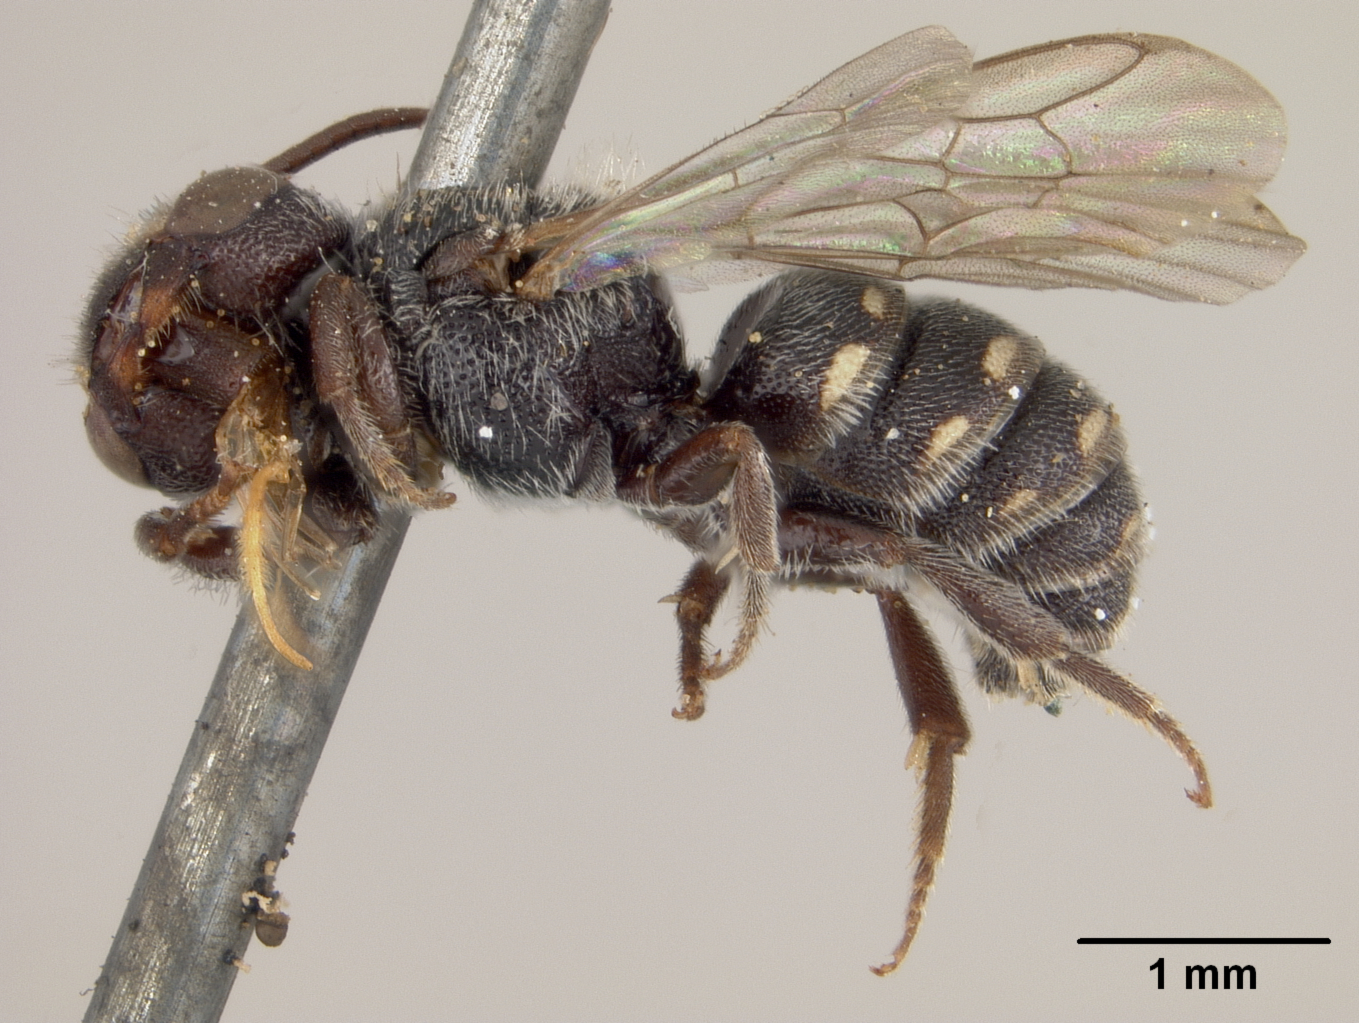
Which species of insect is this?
Stelis lateralis
